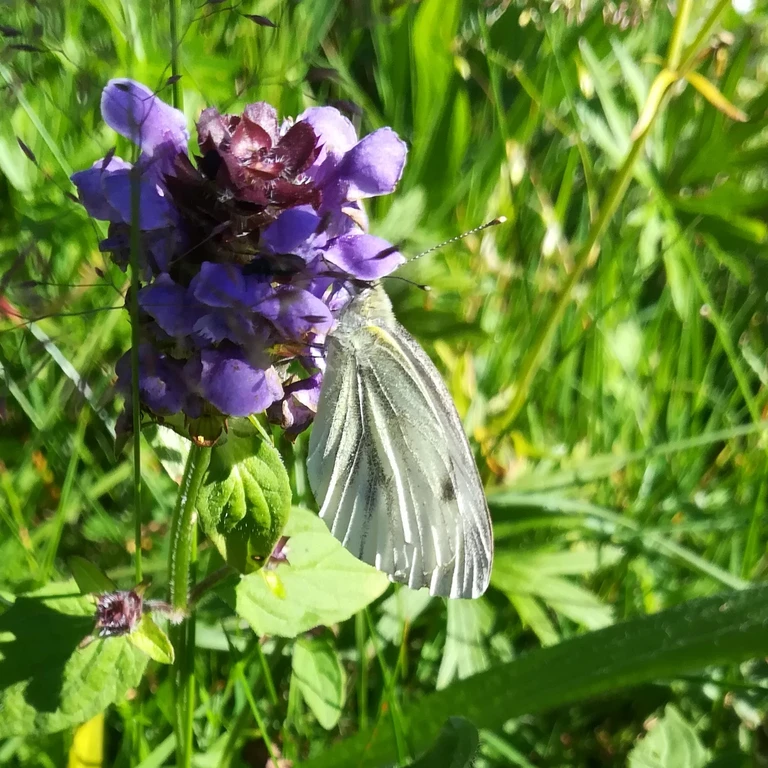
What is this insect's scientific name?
Pieris napi
